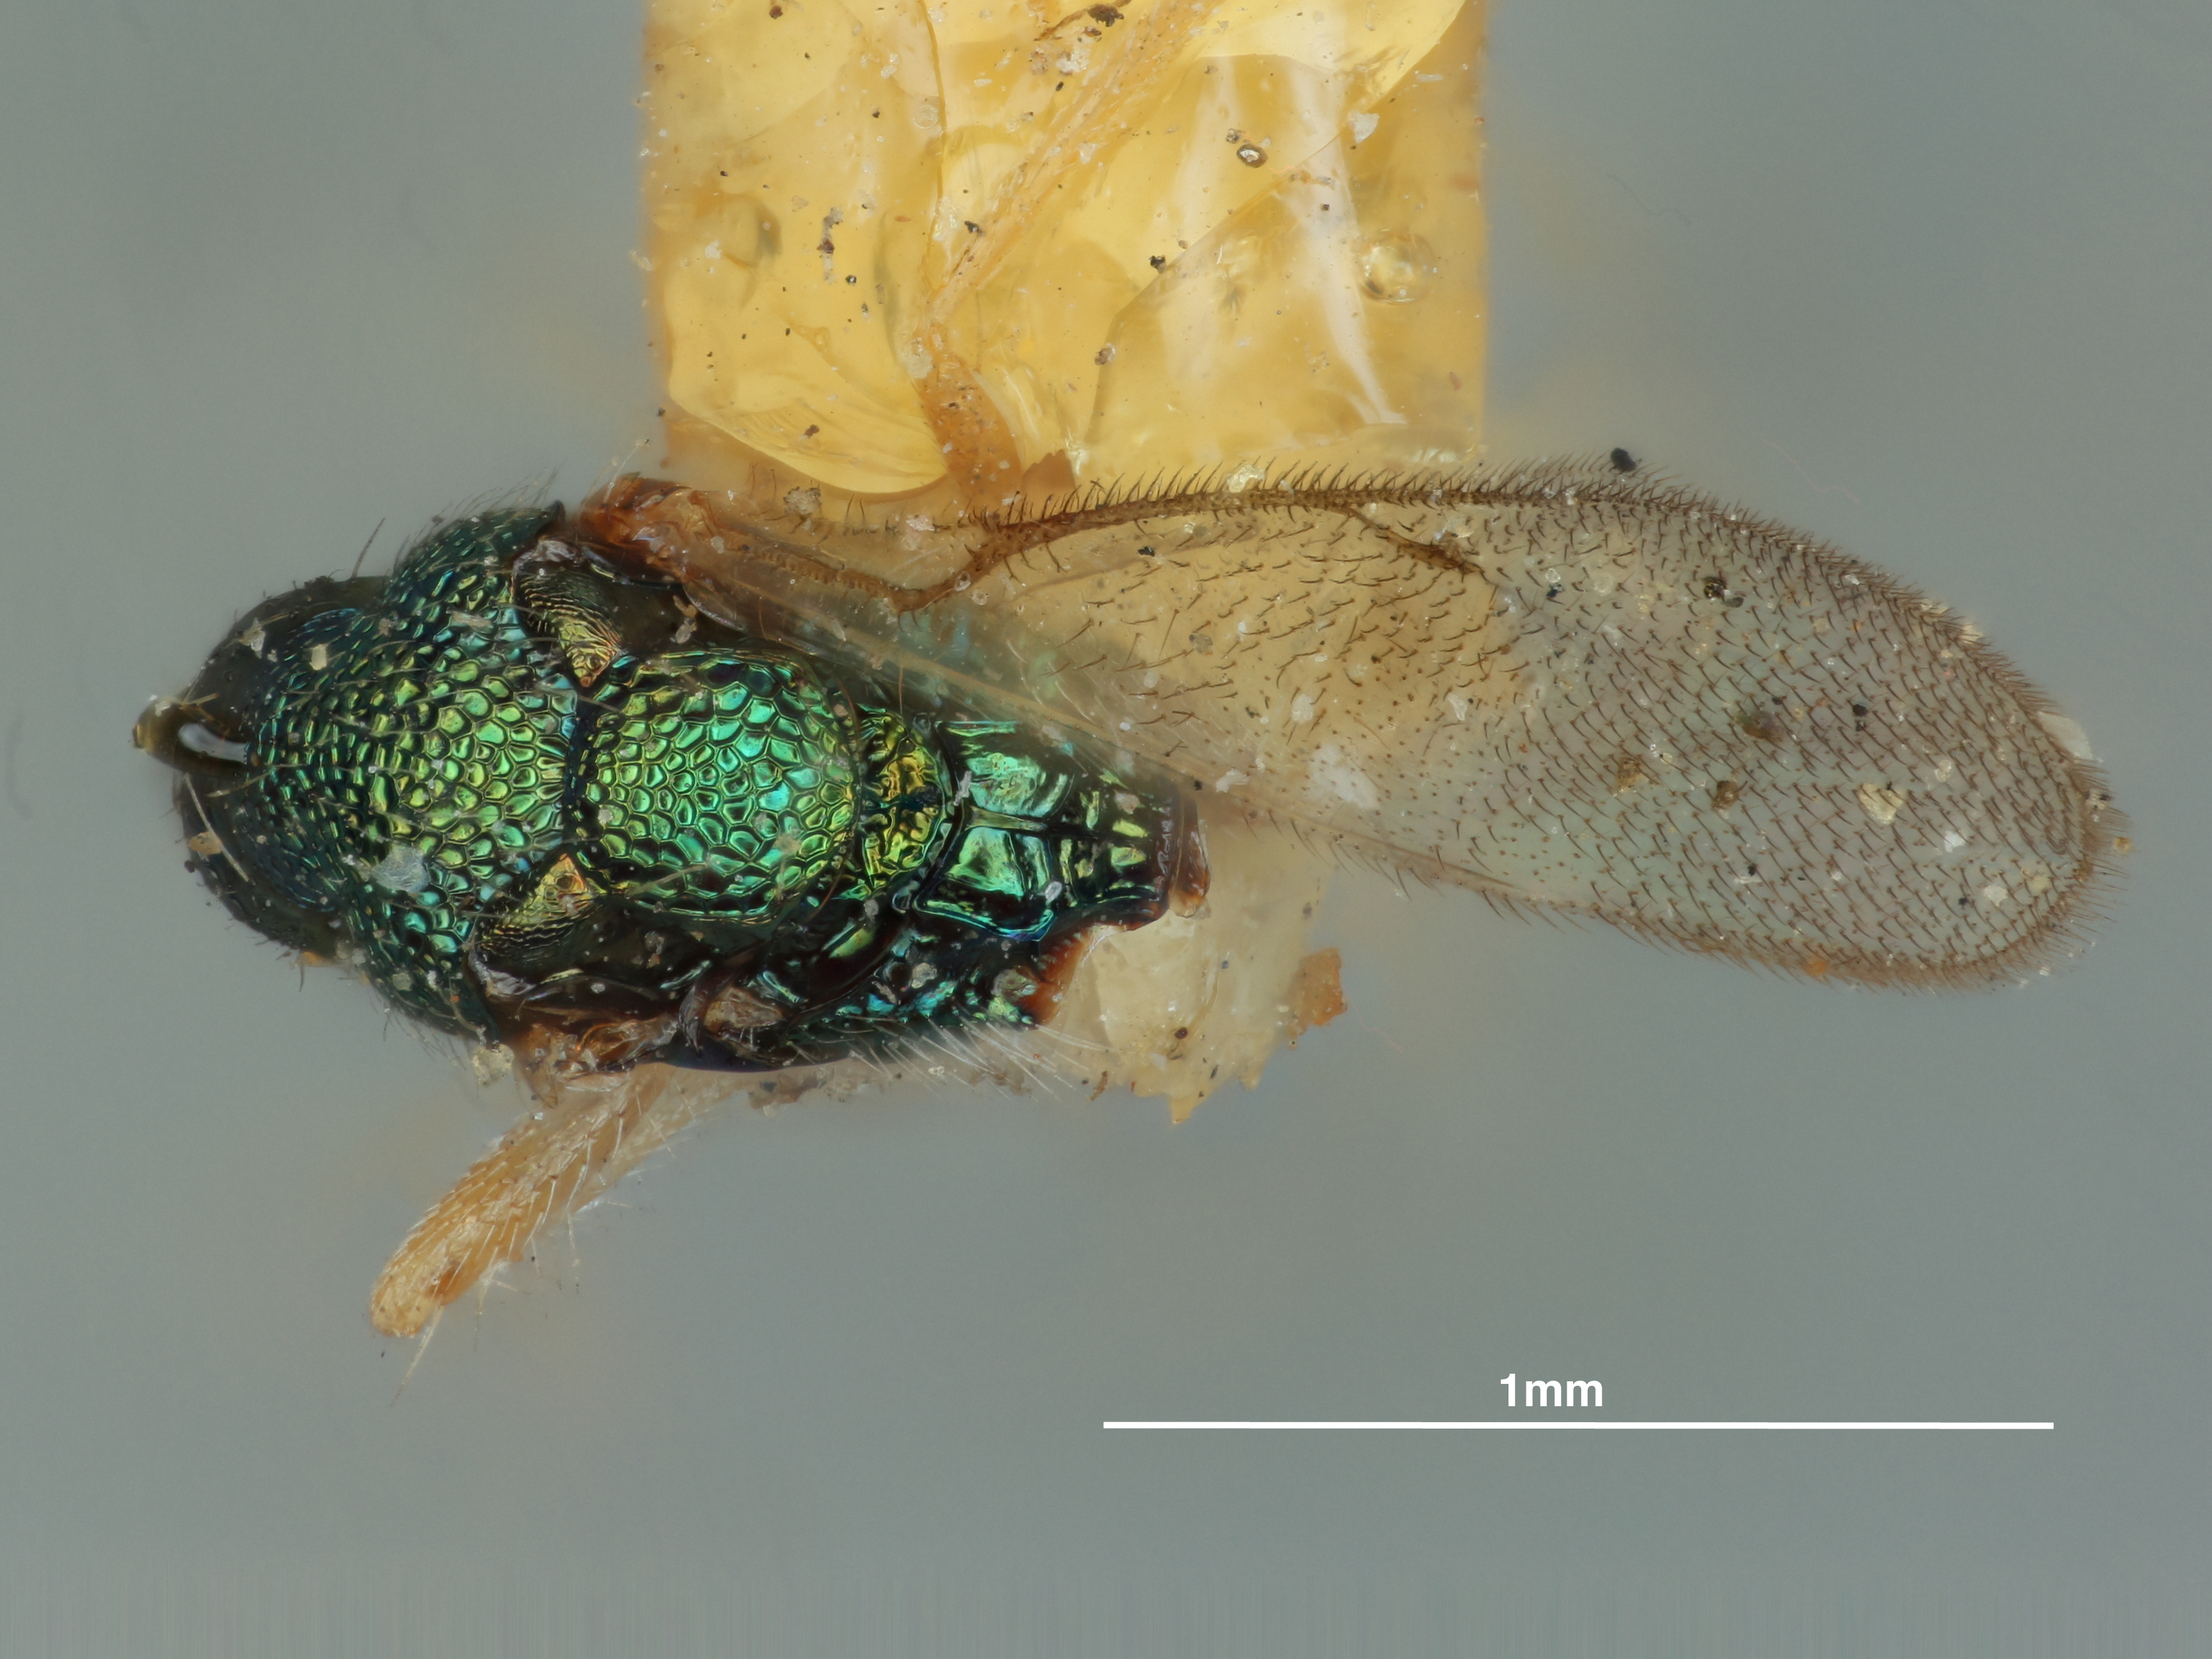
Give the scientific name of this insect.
Sympiezus flavipes
